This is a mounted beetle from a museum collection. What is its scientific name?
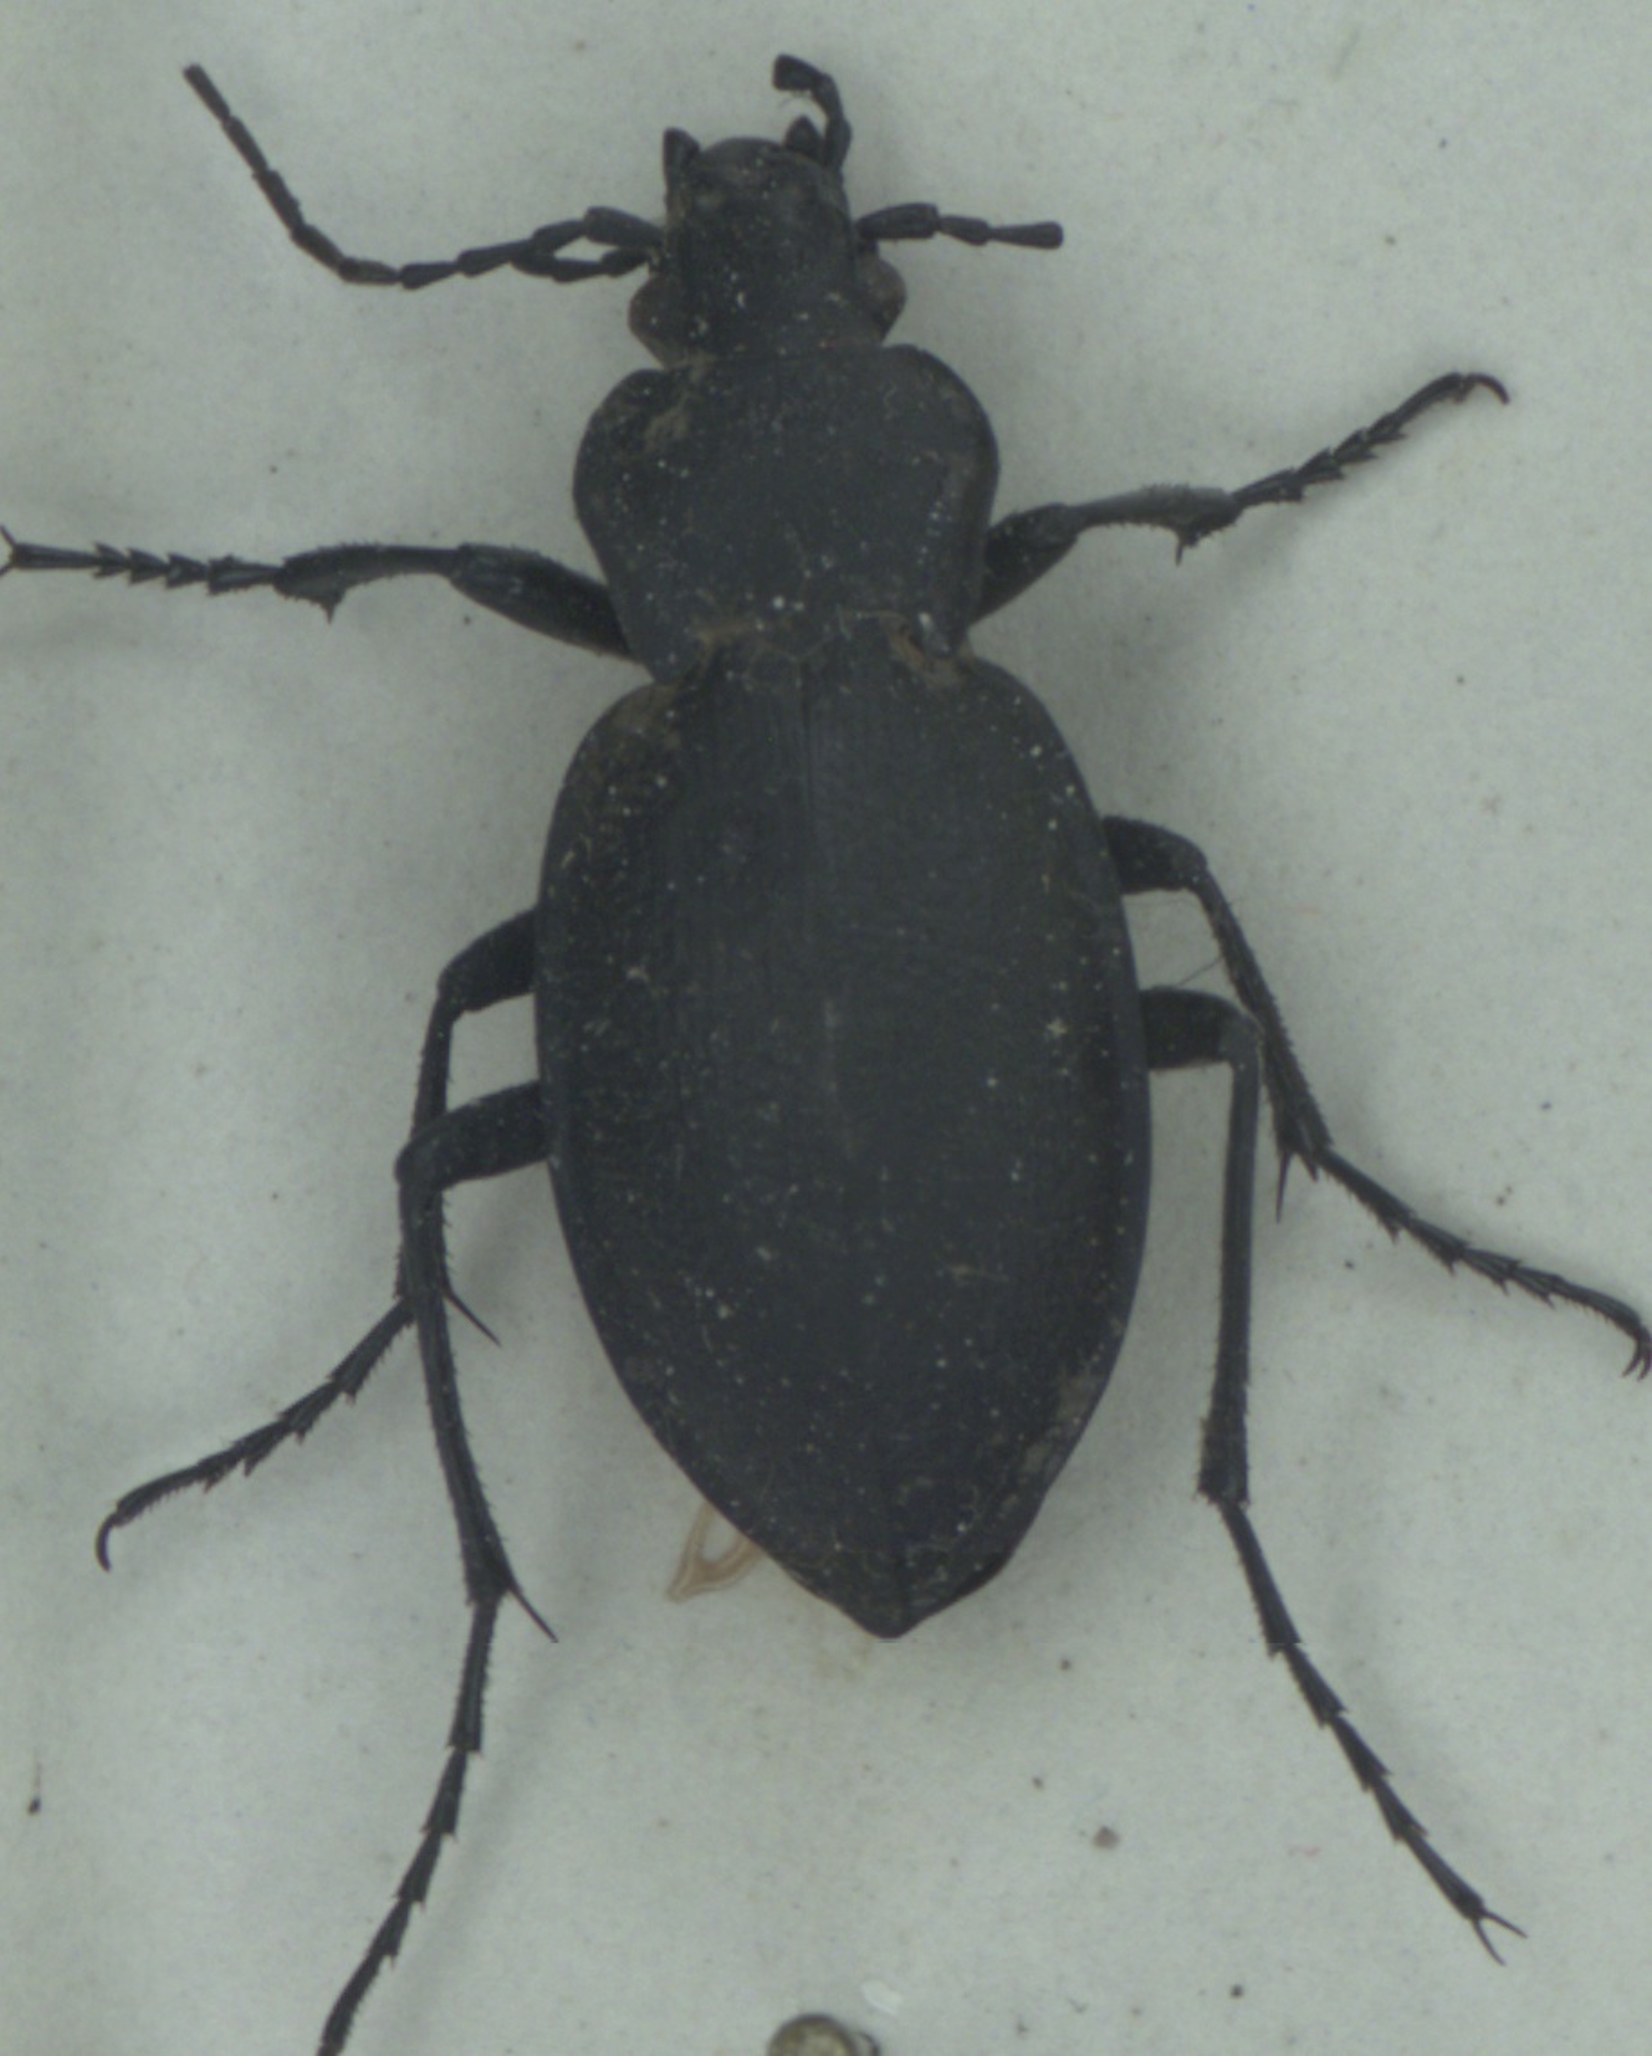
Carabus problematicus
